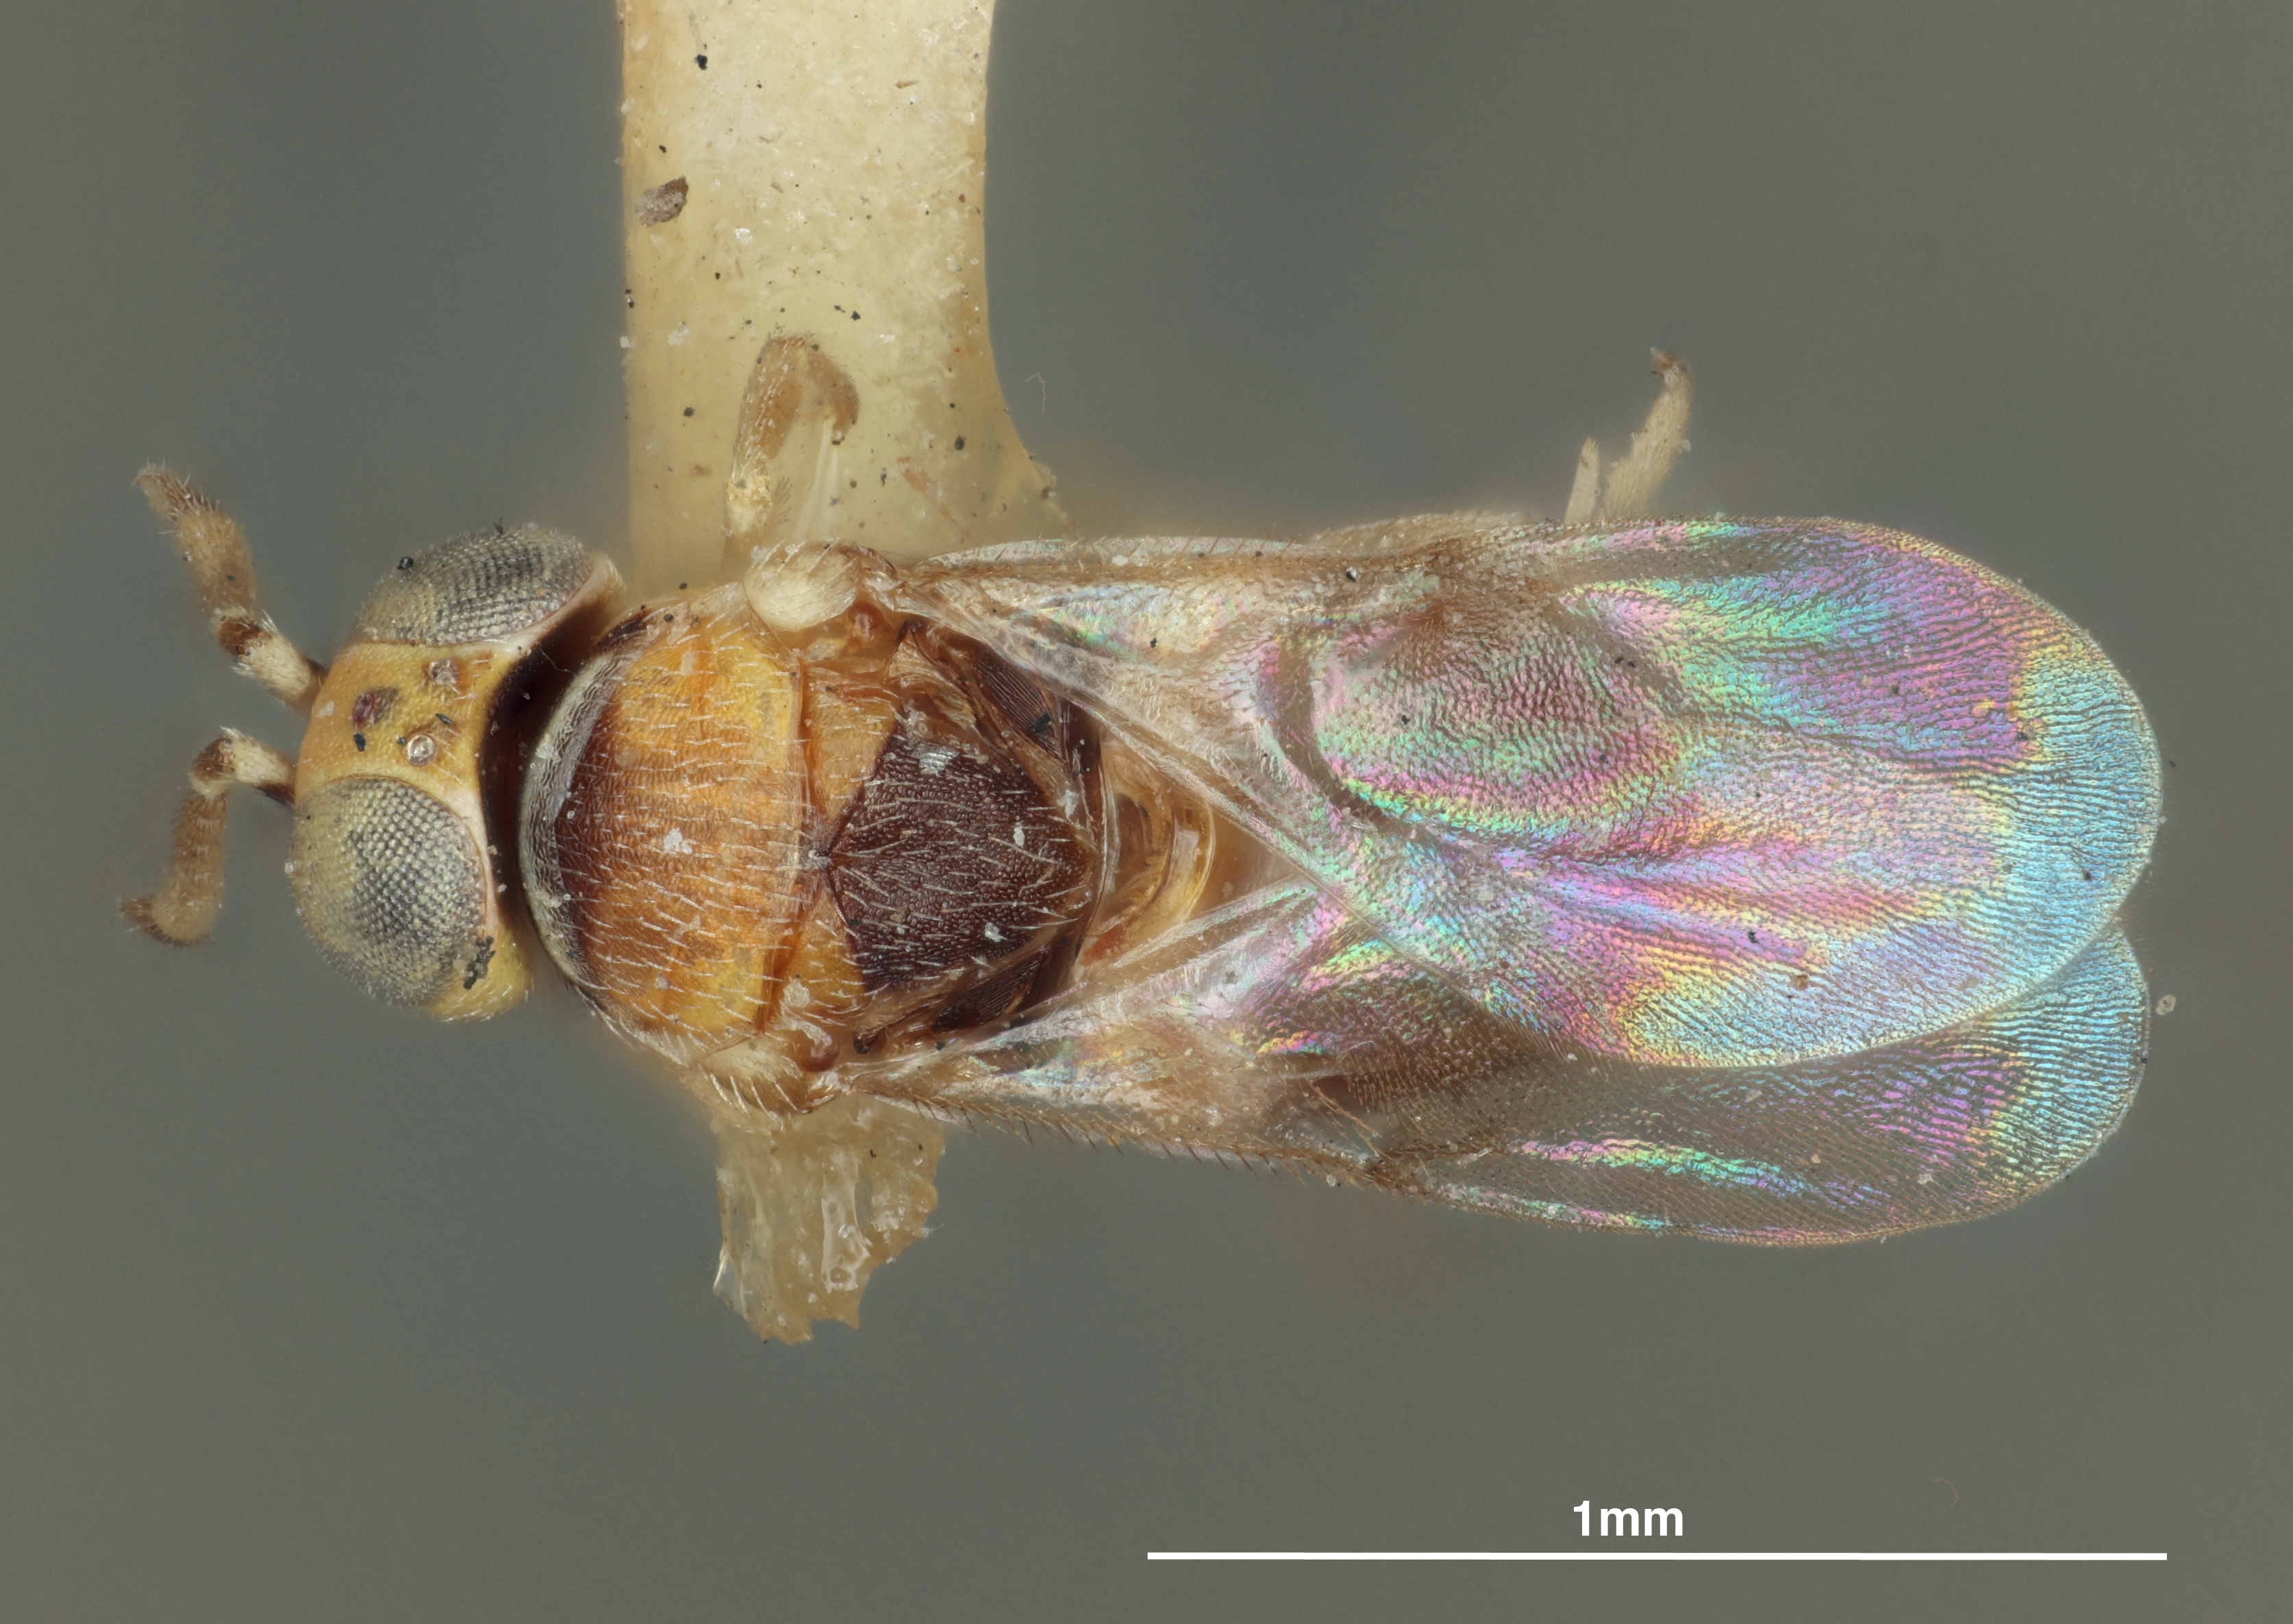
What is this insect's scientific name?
Aphycus ceroplastis
